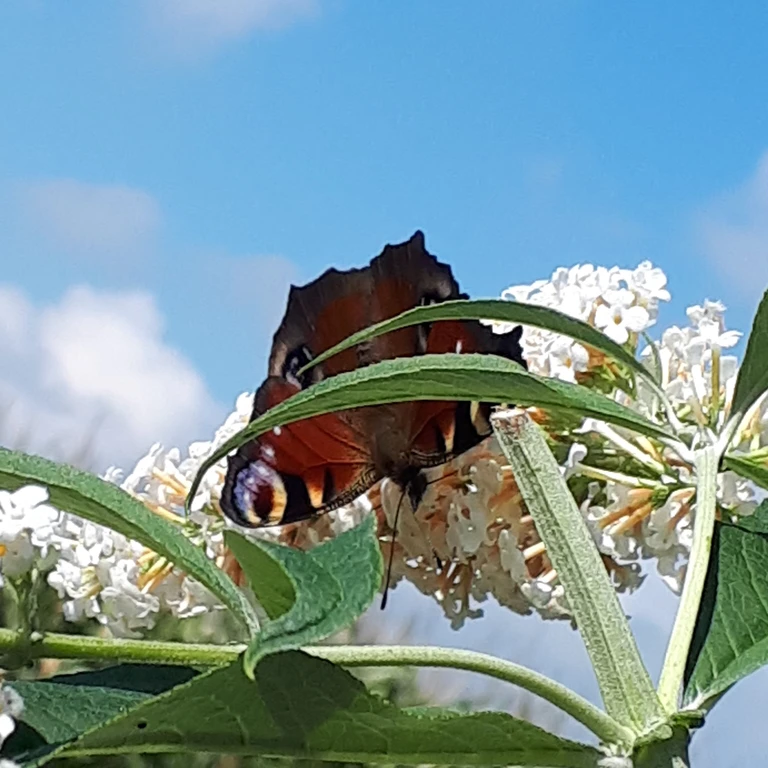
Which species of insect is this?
Aglais io
